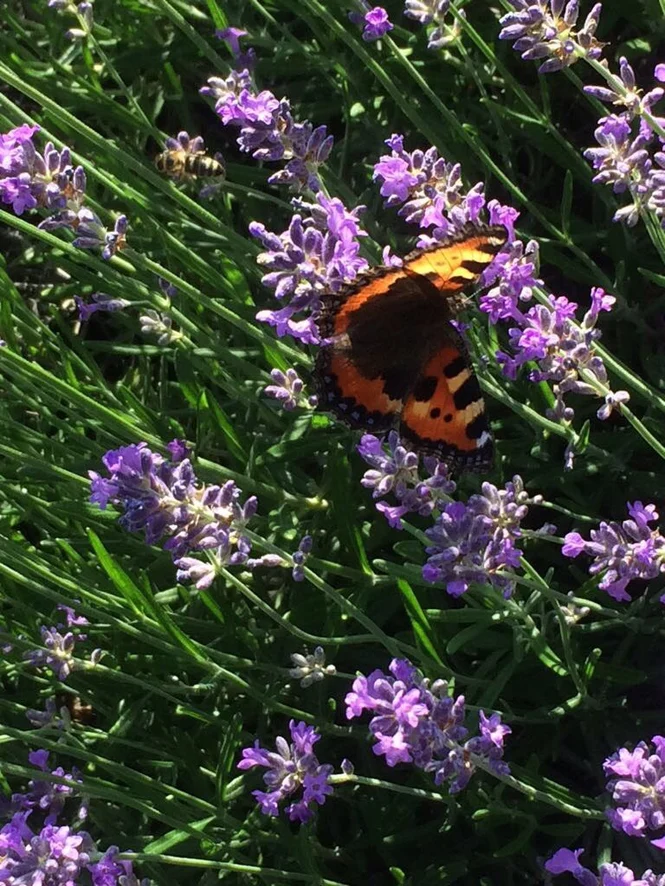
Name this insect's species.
Aglais urticae
